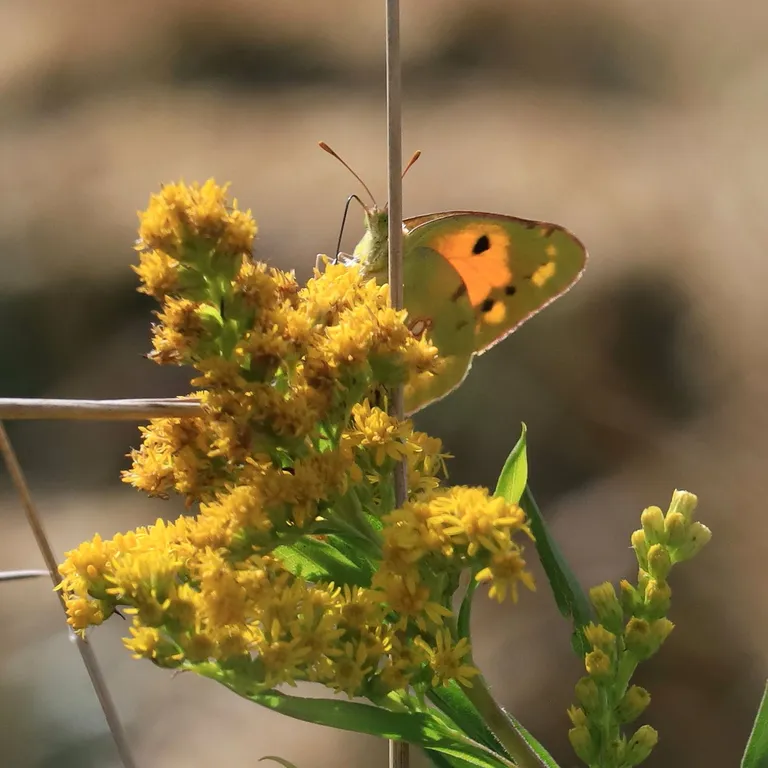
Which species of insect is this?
Colias croceus
